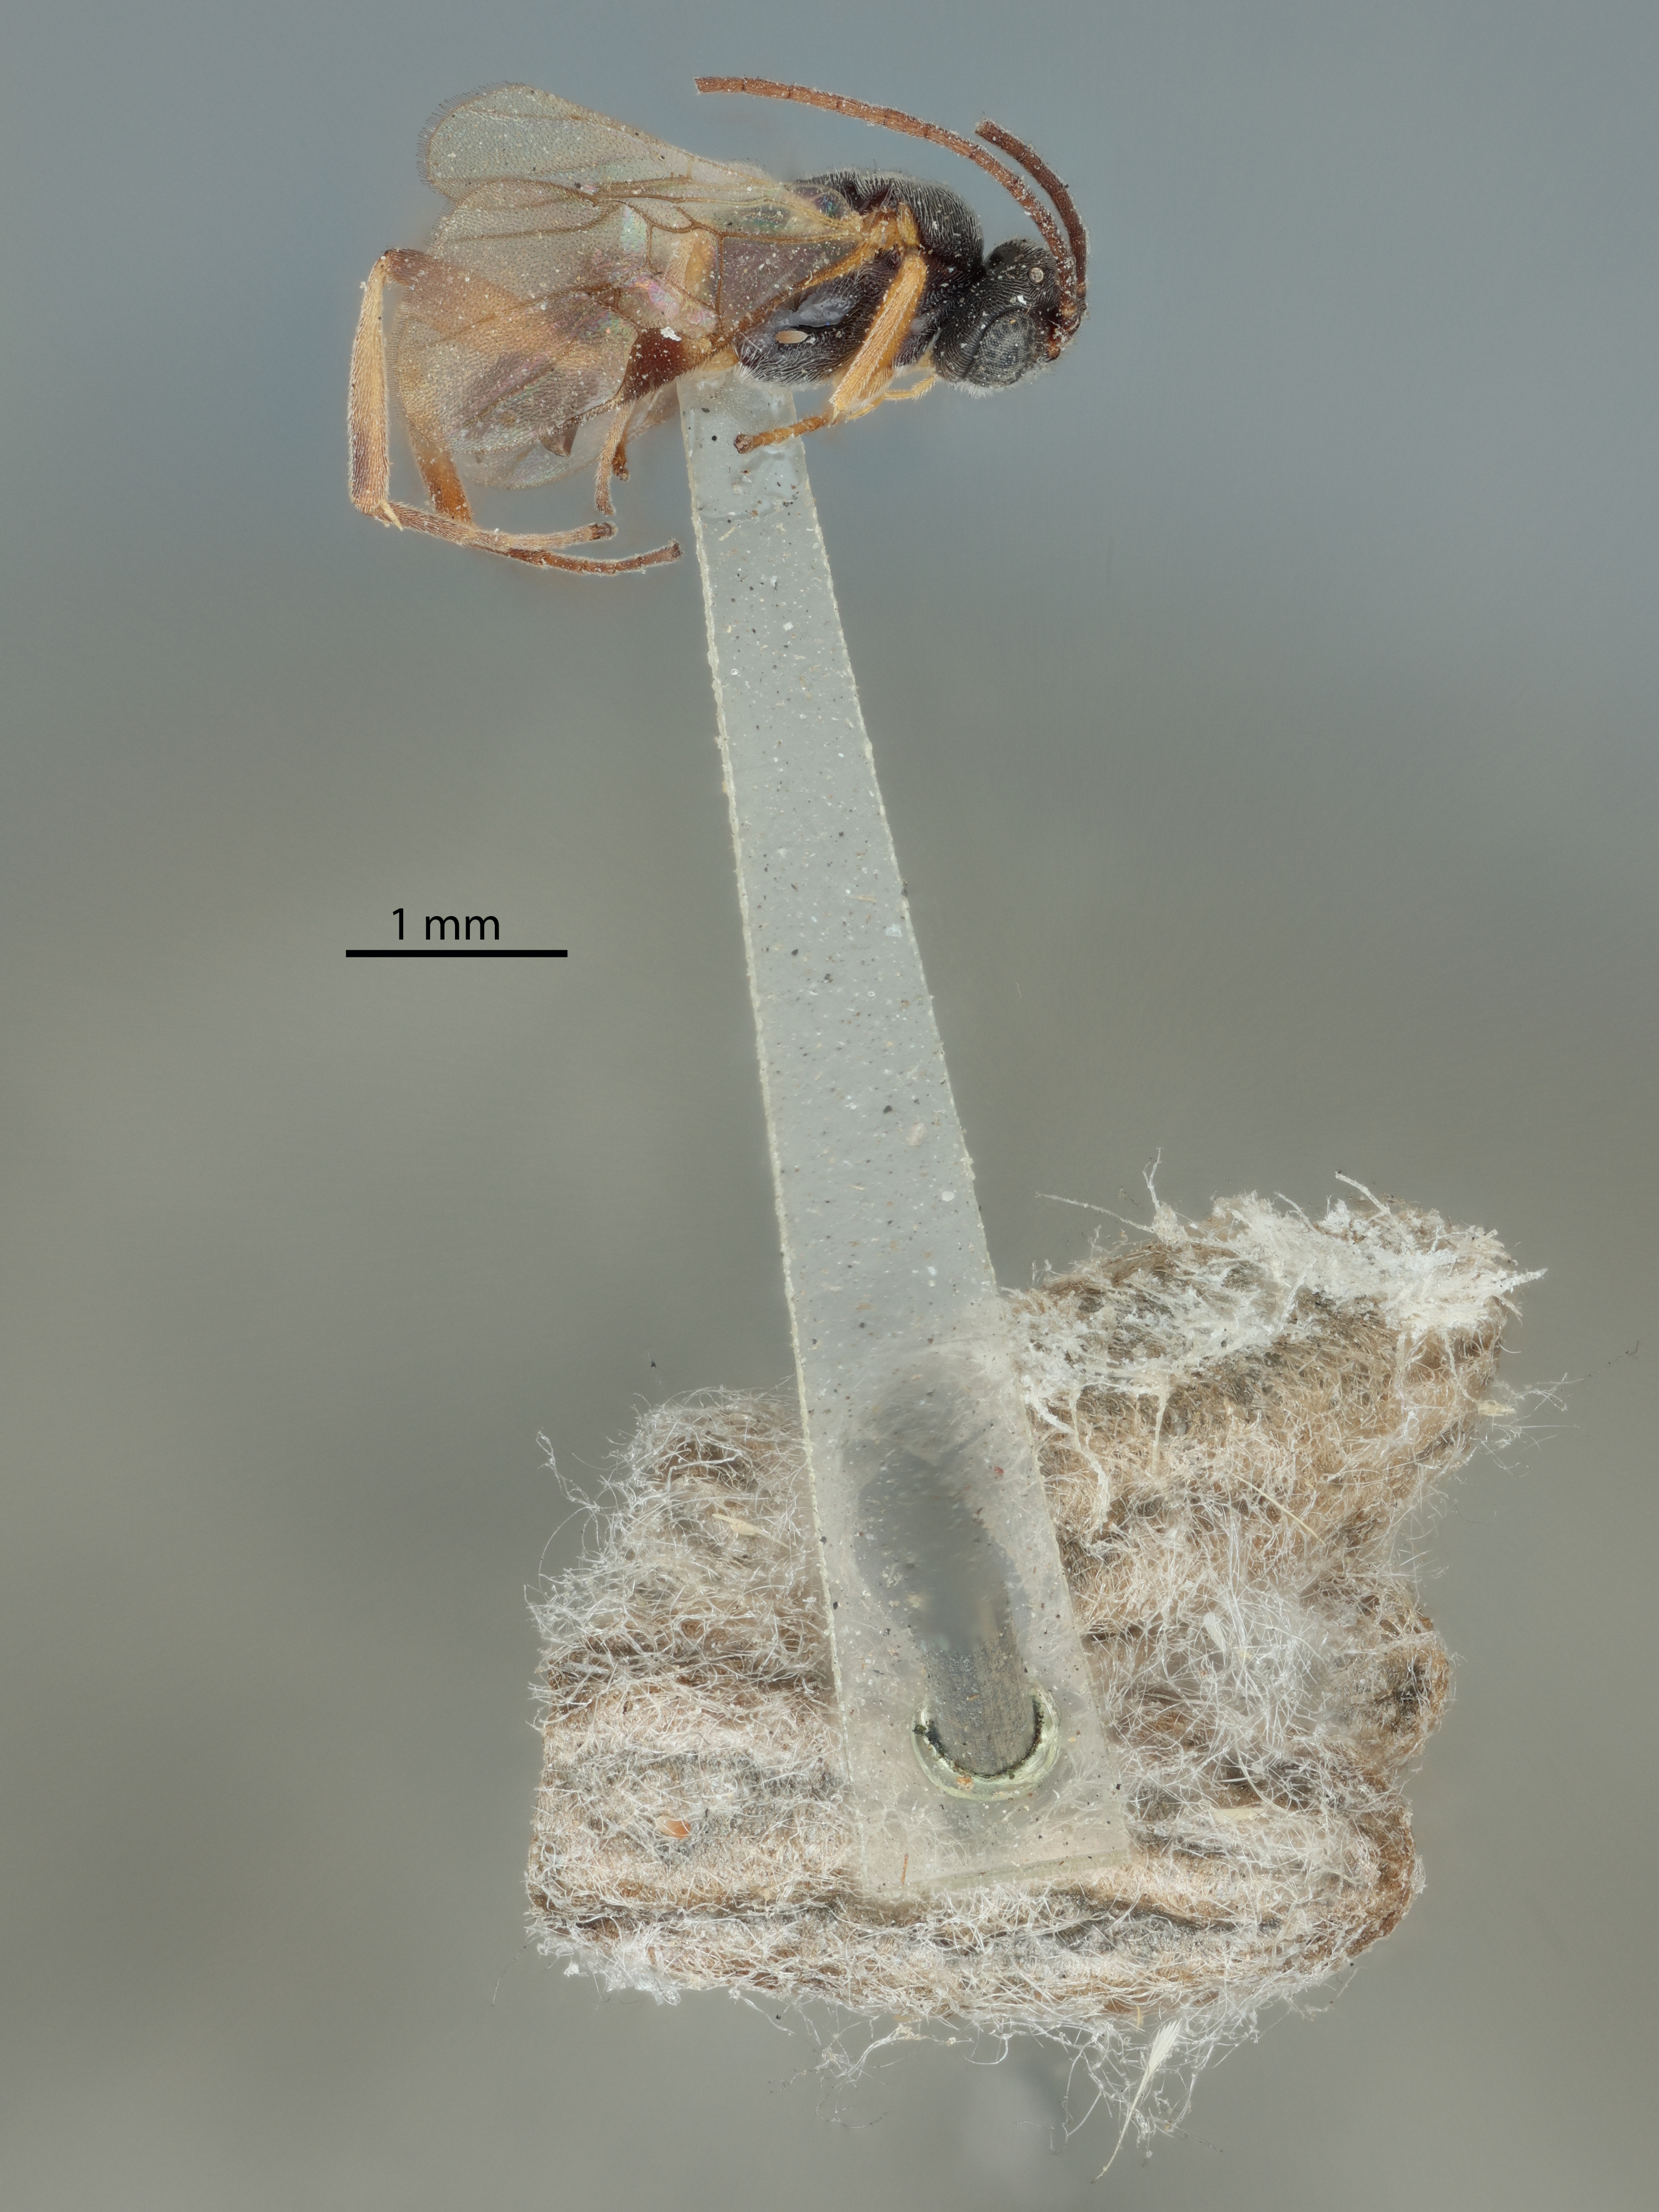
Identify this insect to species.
Microplitis montanus
